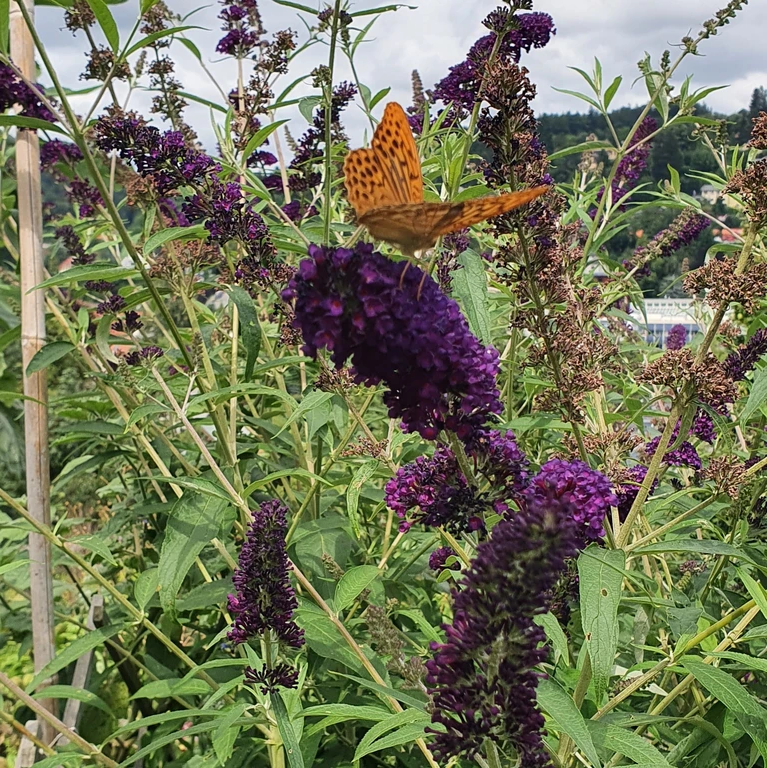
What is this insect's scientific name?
Argynnis paphia
